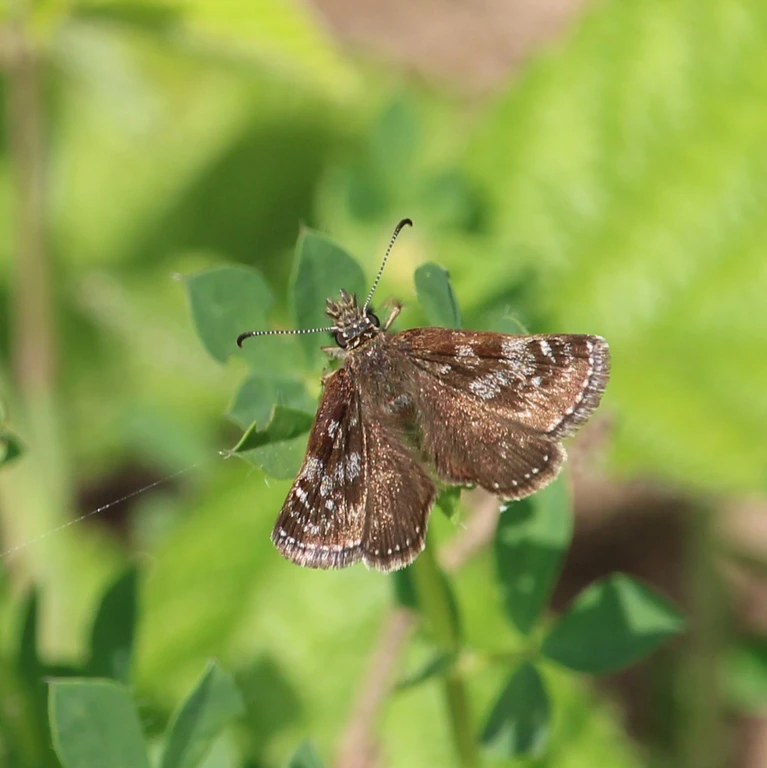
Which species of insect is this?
Erynnis tages
